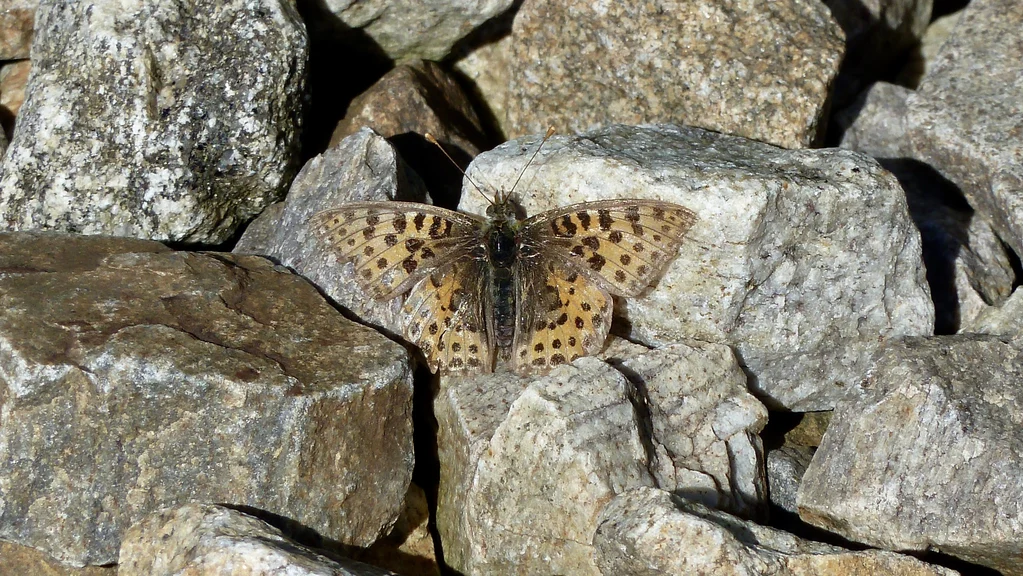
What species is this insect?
Issoria lathonia
